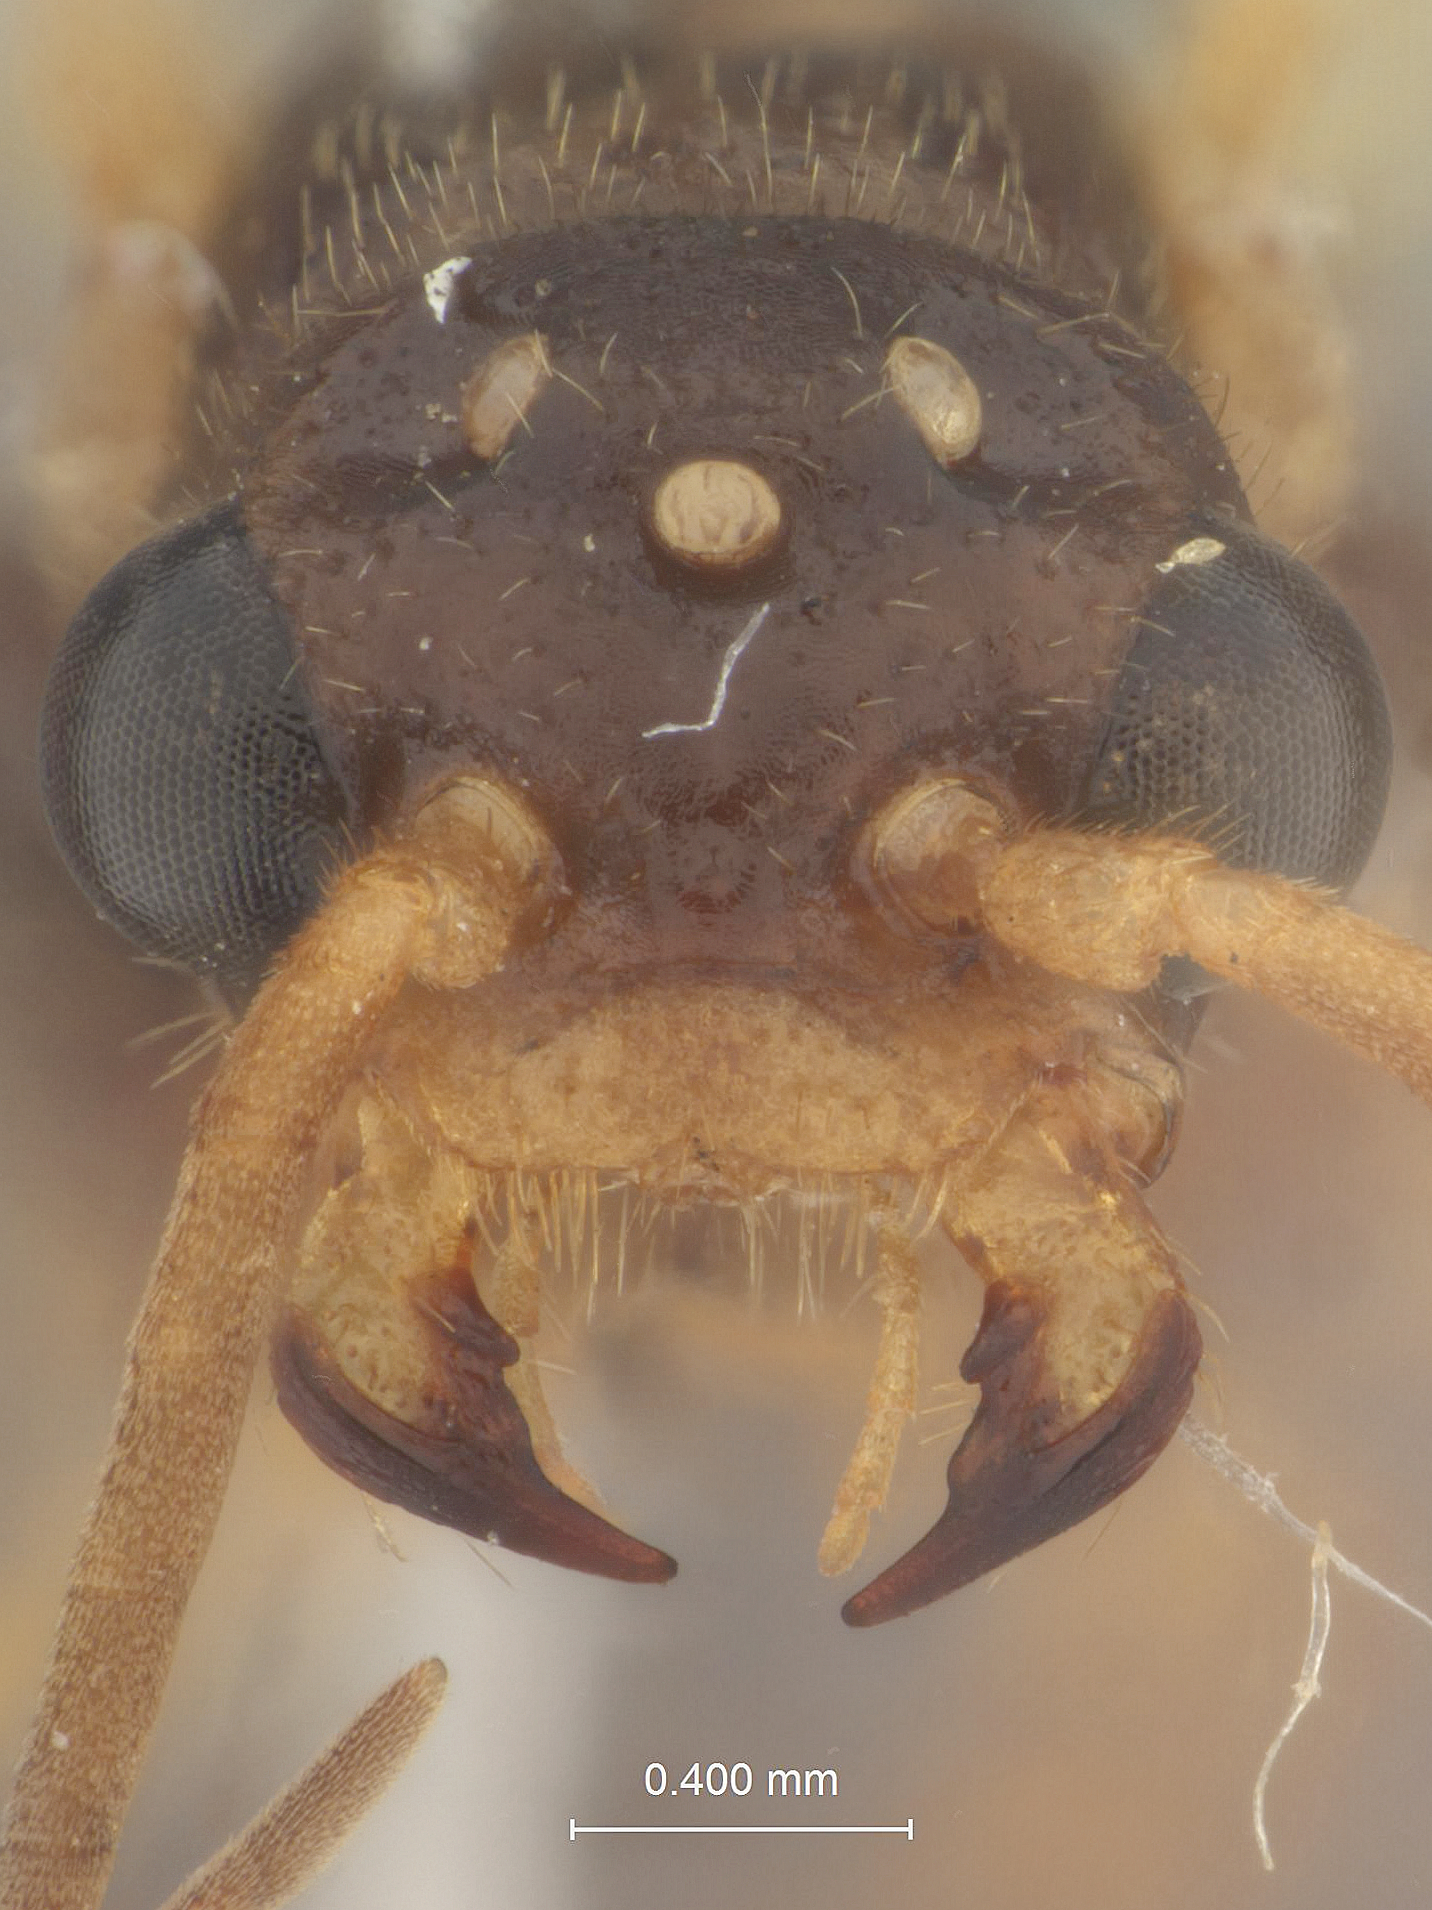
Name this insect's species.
Plumaroides andalgalensis
